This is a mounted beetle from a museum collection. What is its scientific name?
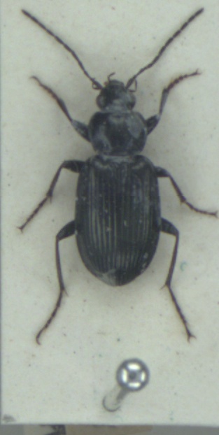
Agonum viduum
